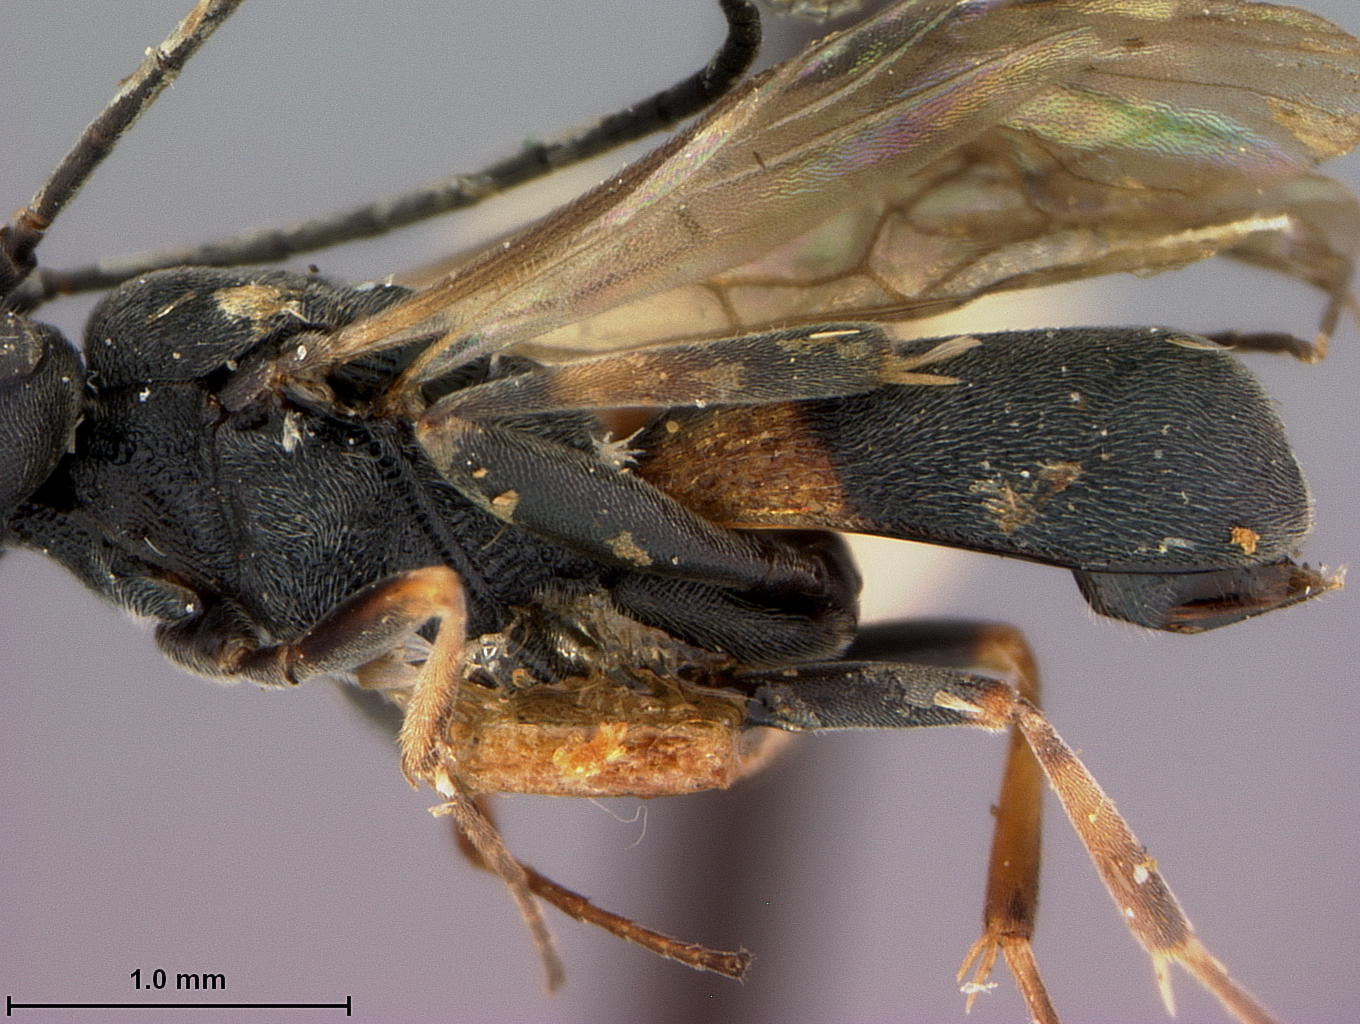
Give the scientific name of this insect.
Chelonus suturalis
